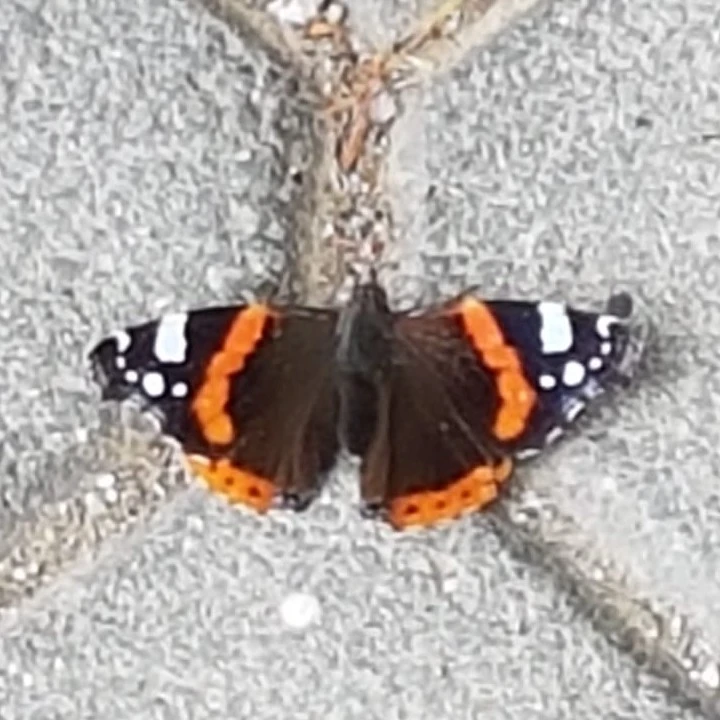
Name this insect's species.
Vanessa atalanta
